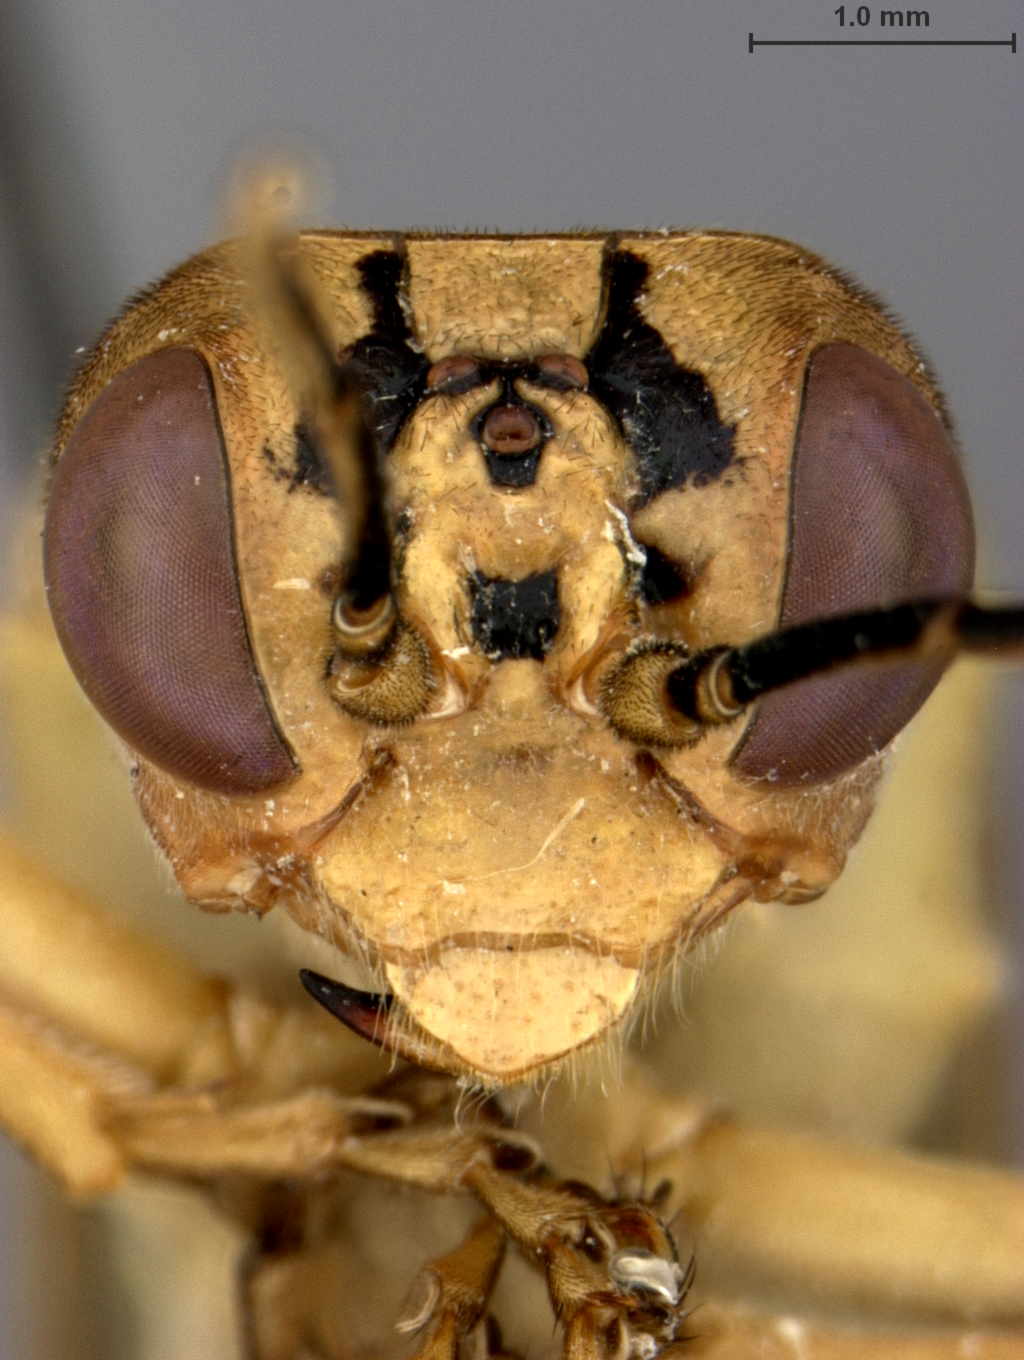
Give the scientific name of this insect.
Tenthredo trunca
